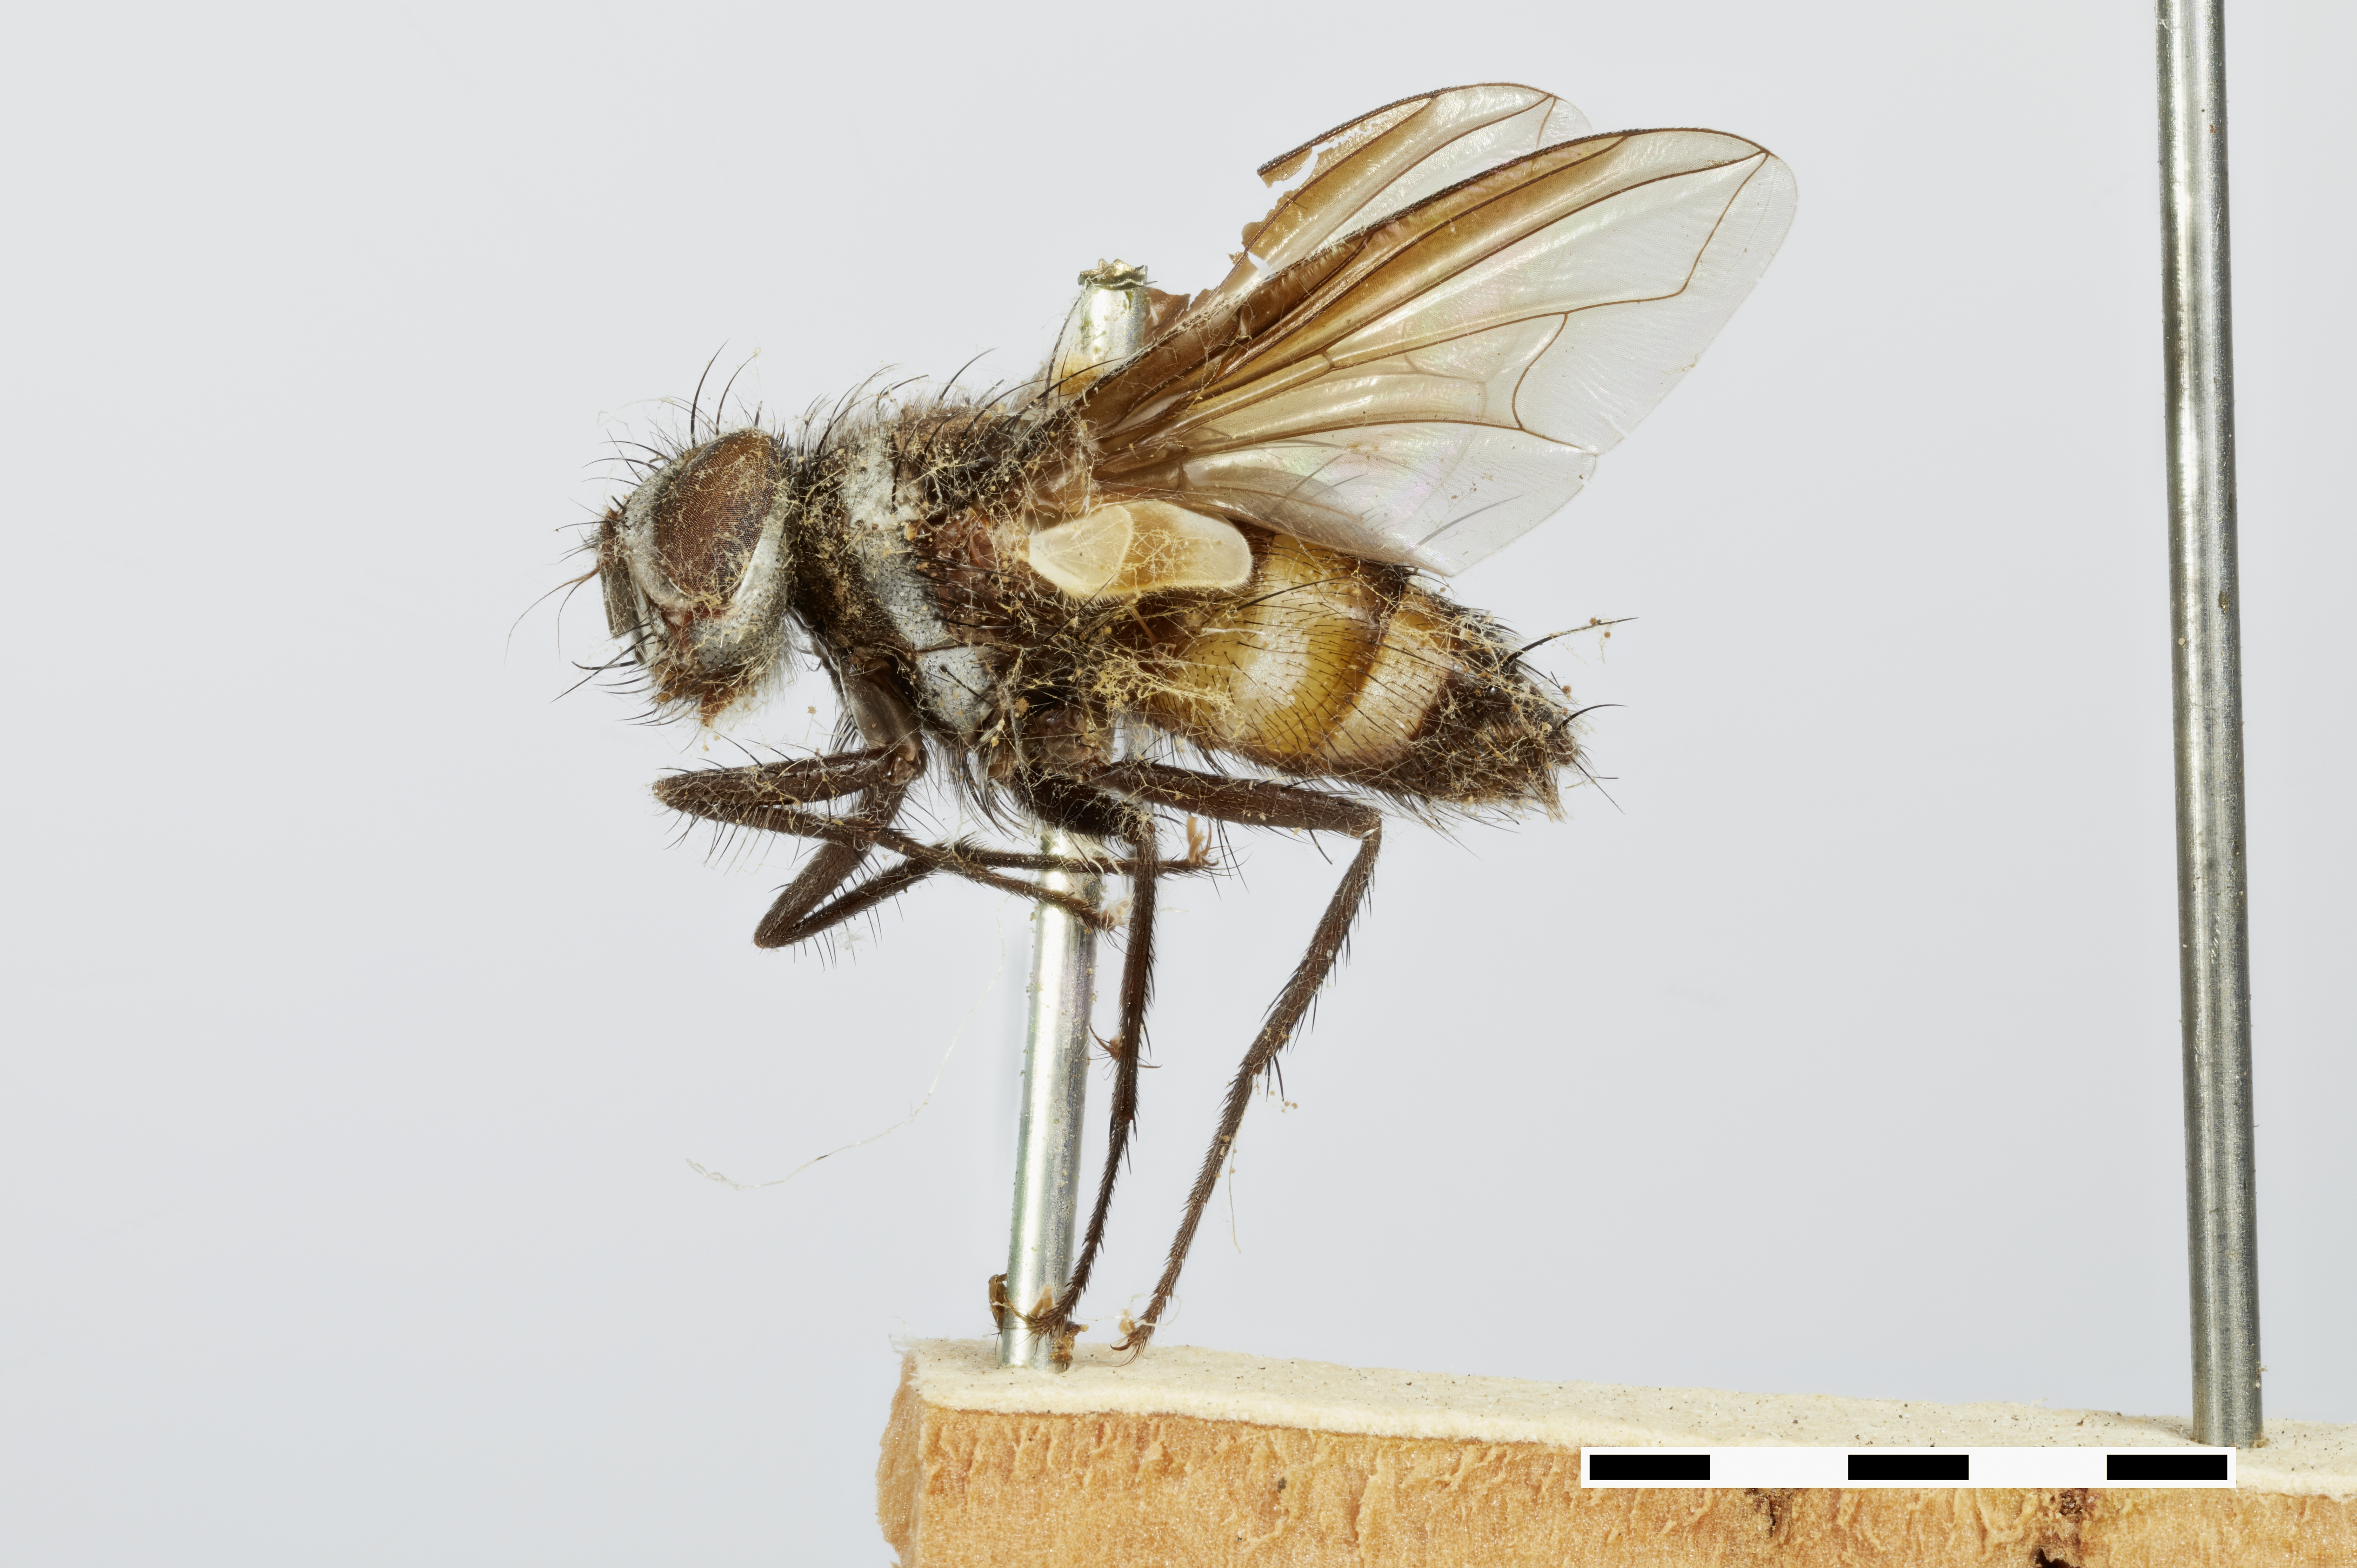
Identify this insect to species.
Zosteromeigenia mima
